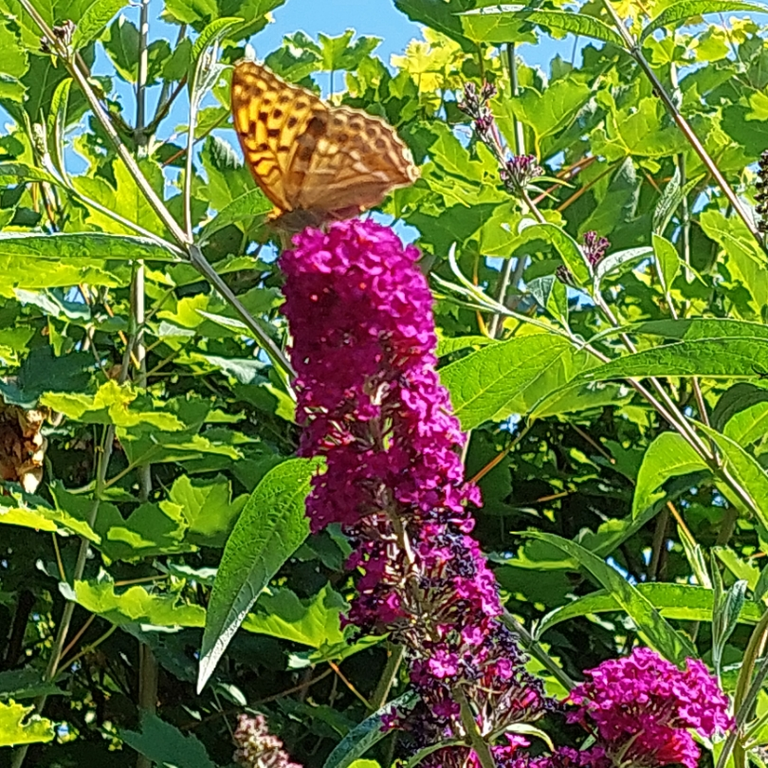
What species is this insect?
Argynnis paphia
